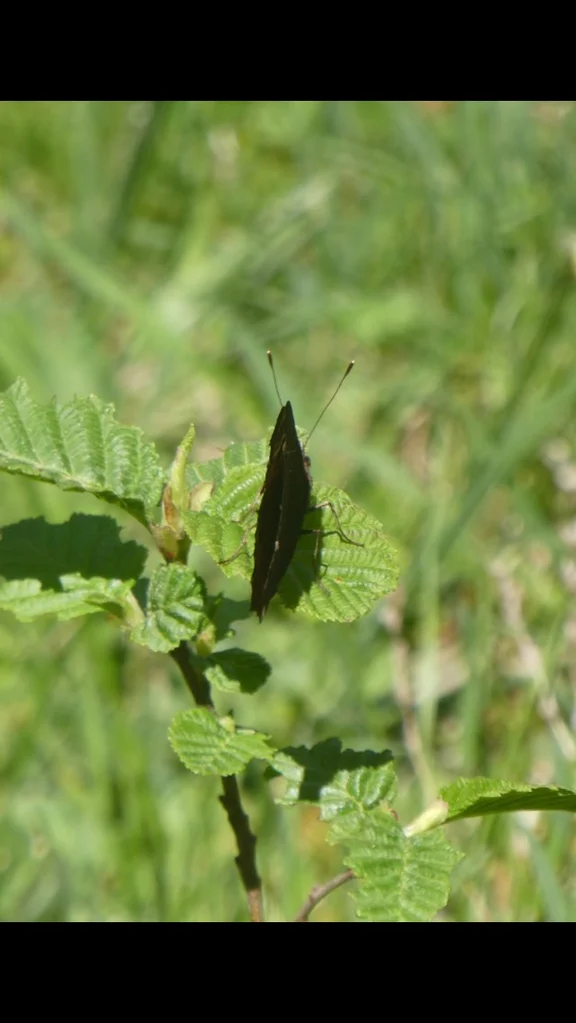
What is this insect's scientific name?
Aglais io
